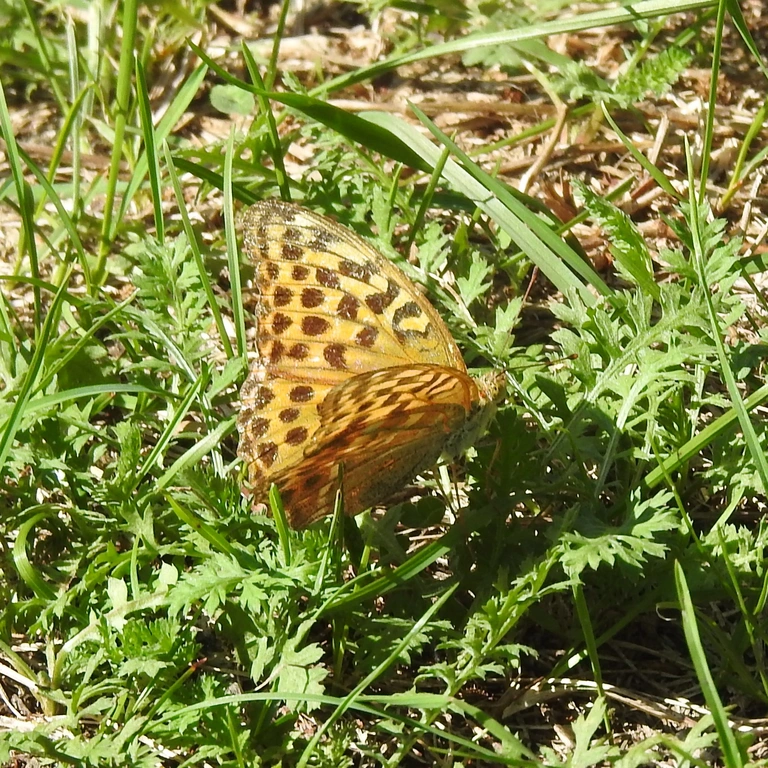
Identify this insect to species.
Argynnis paphia
